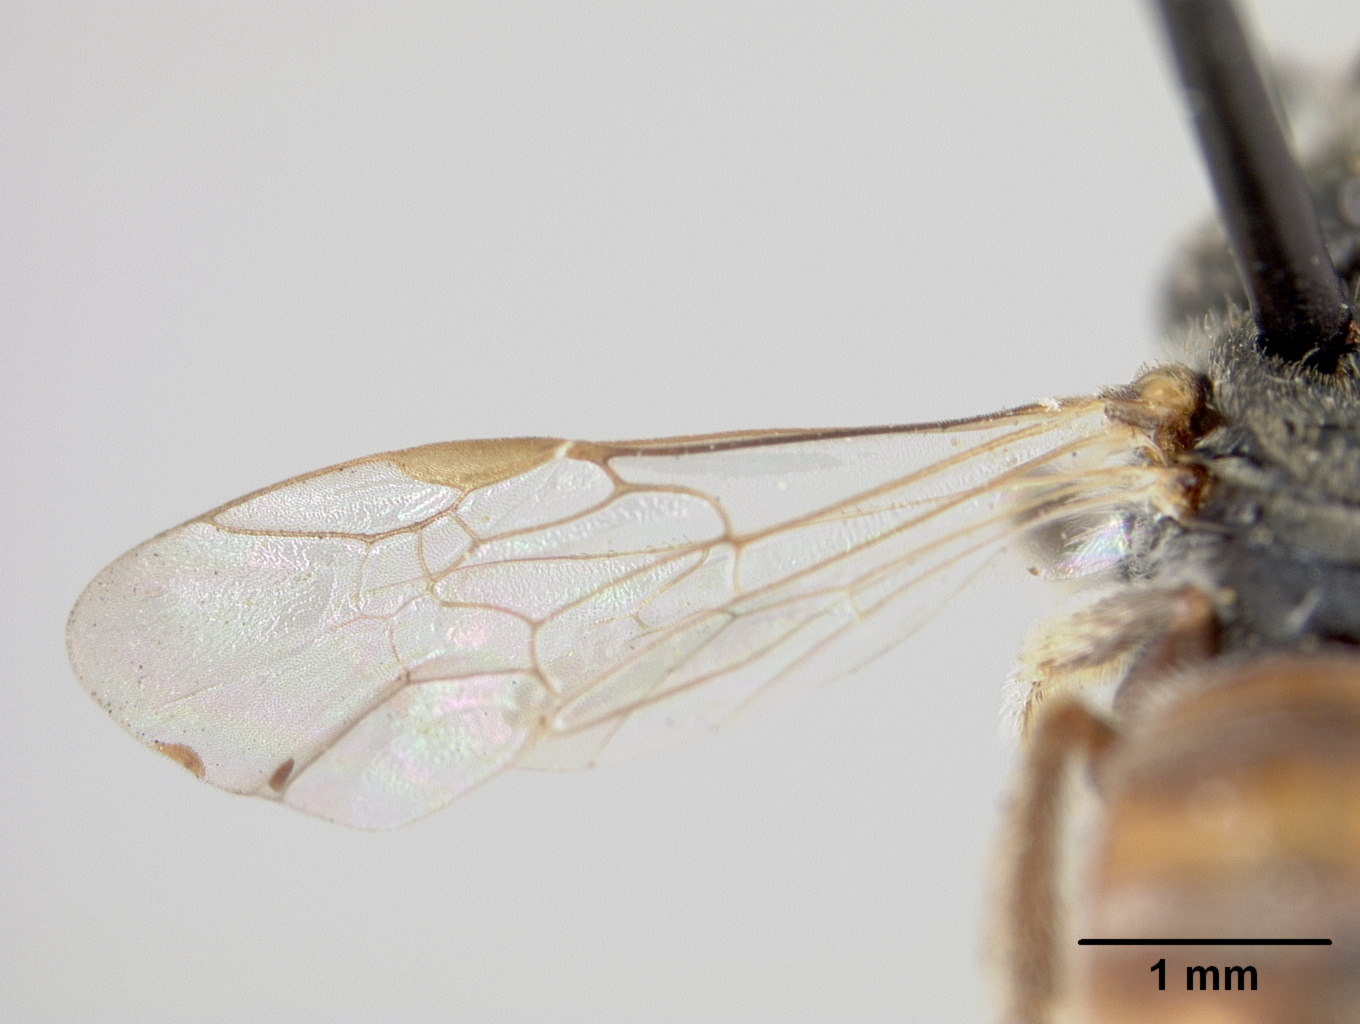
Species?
Halictus mesembryanthemi
